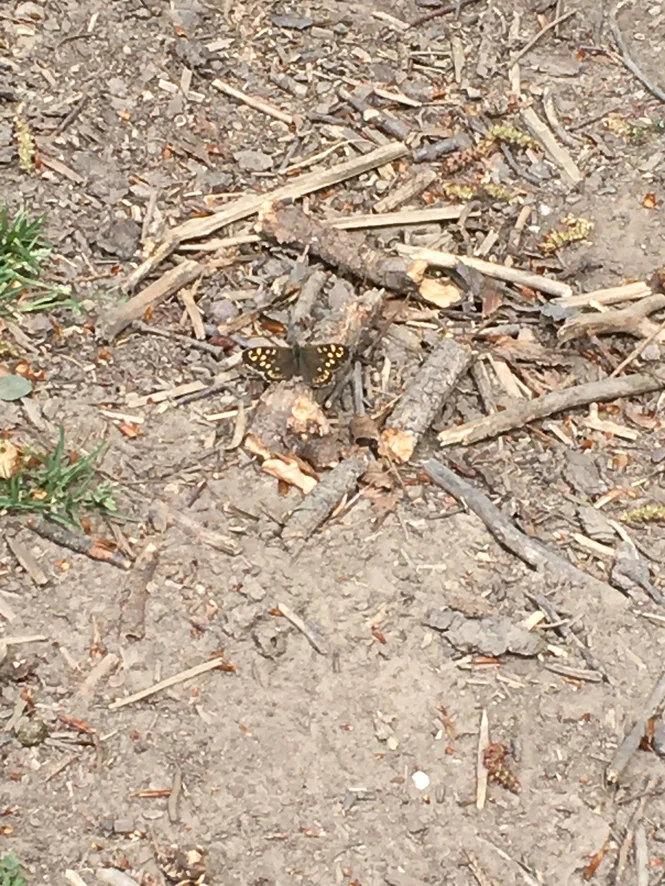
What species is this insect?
Pararge aegeria
